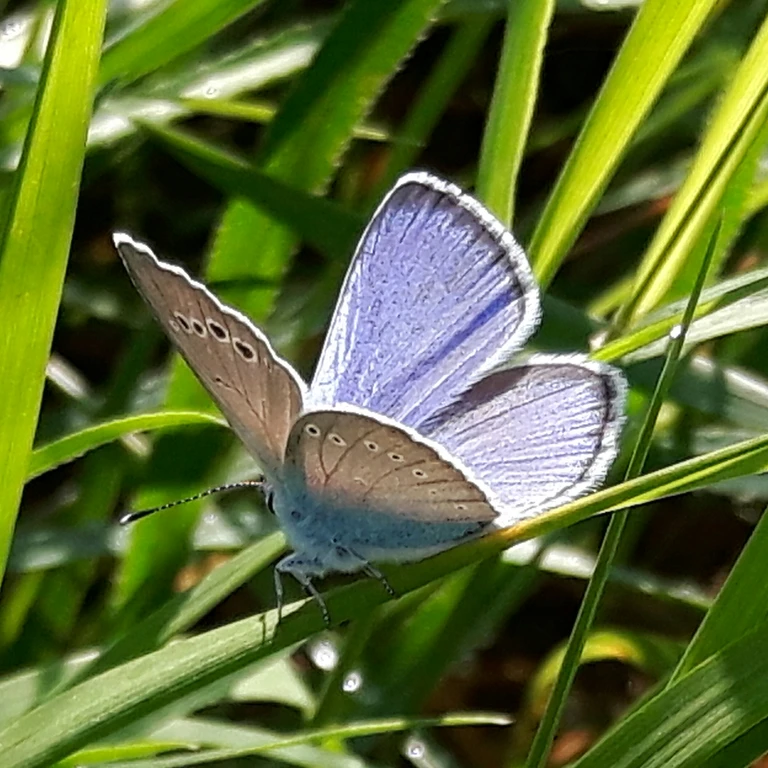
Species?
Glaucopsyche alexis
